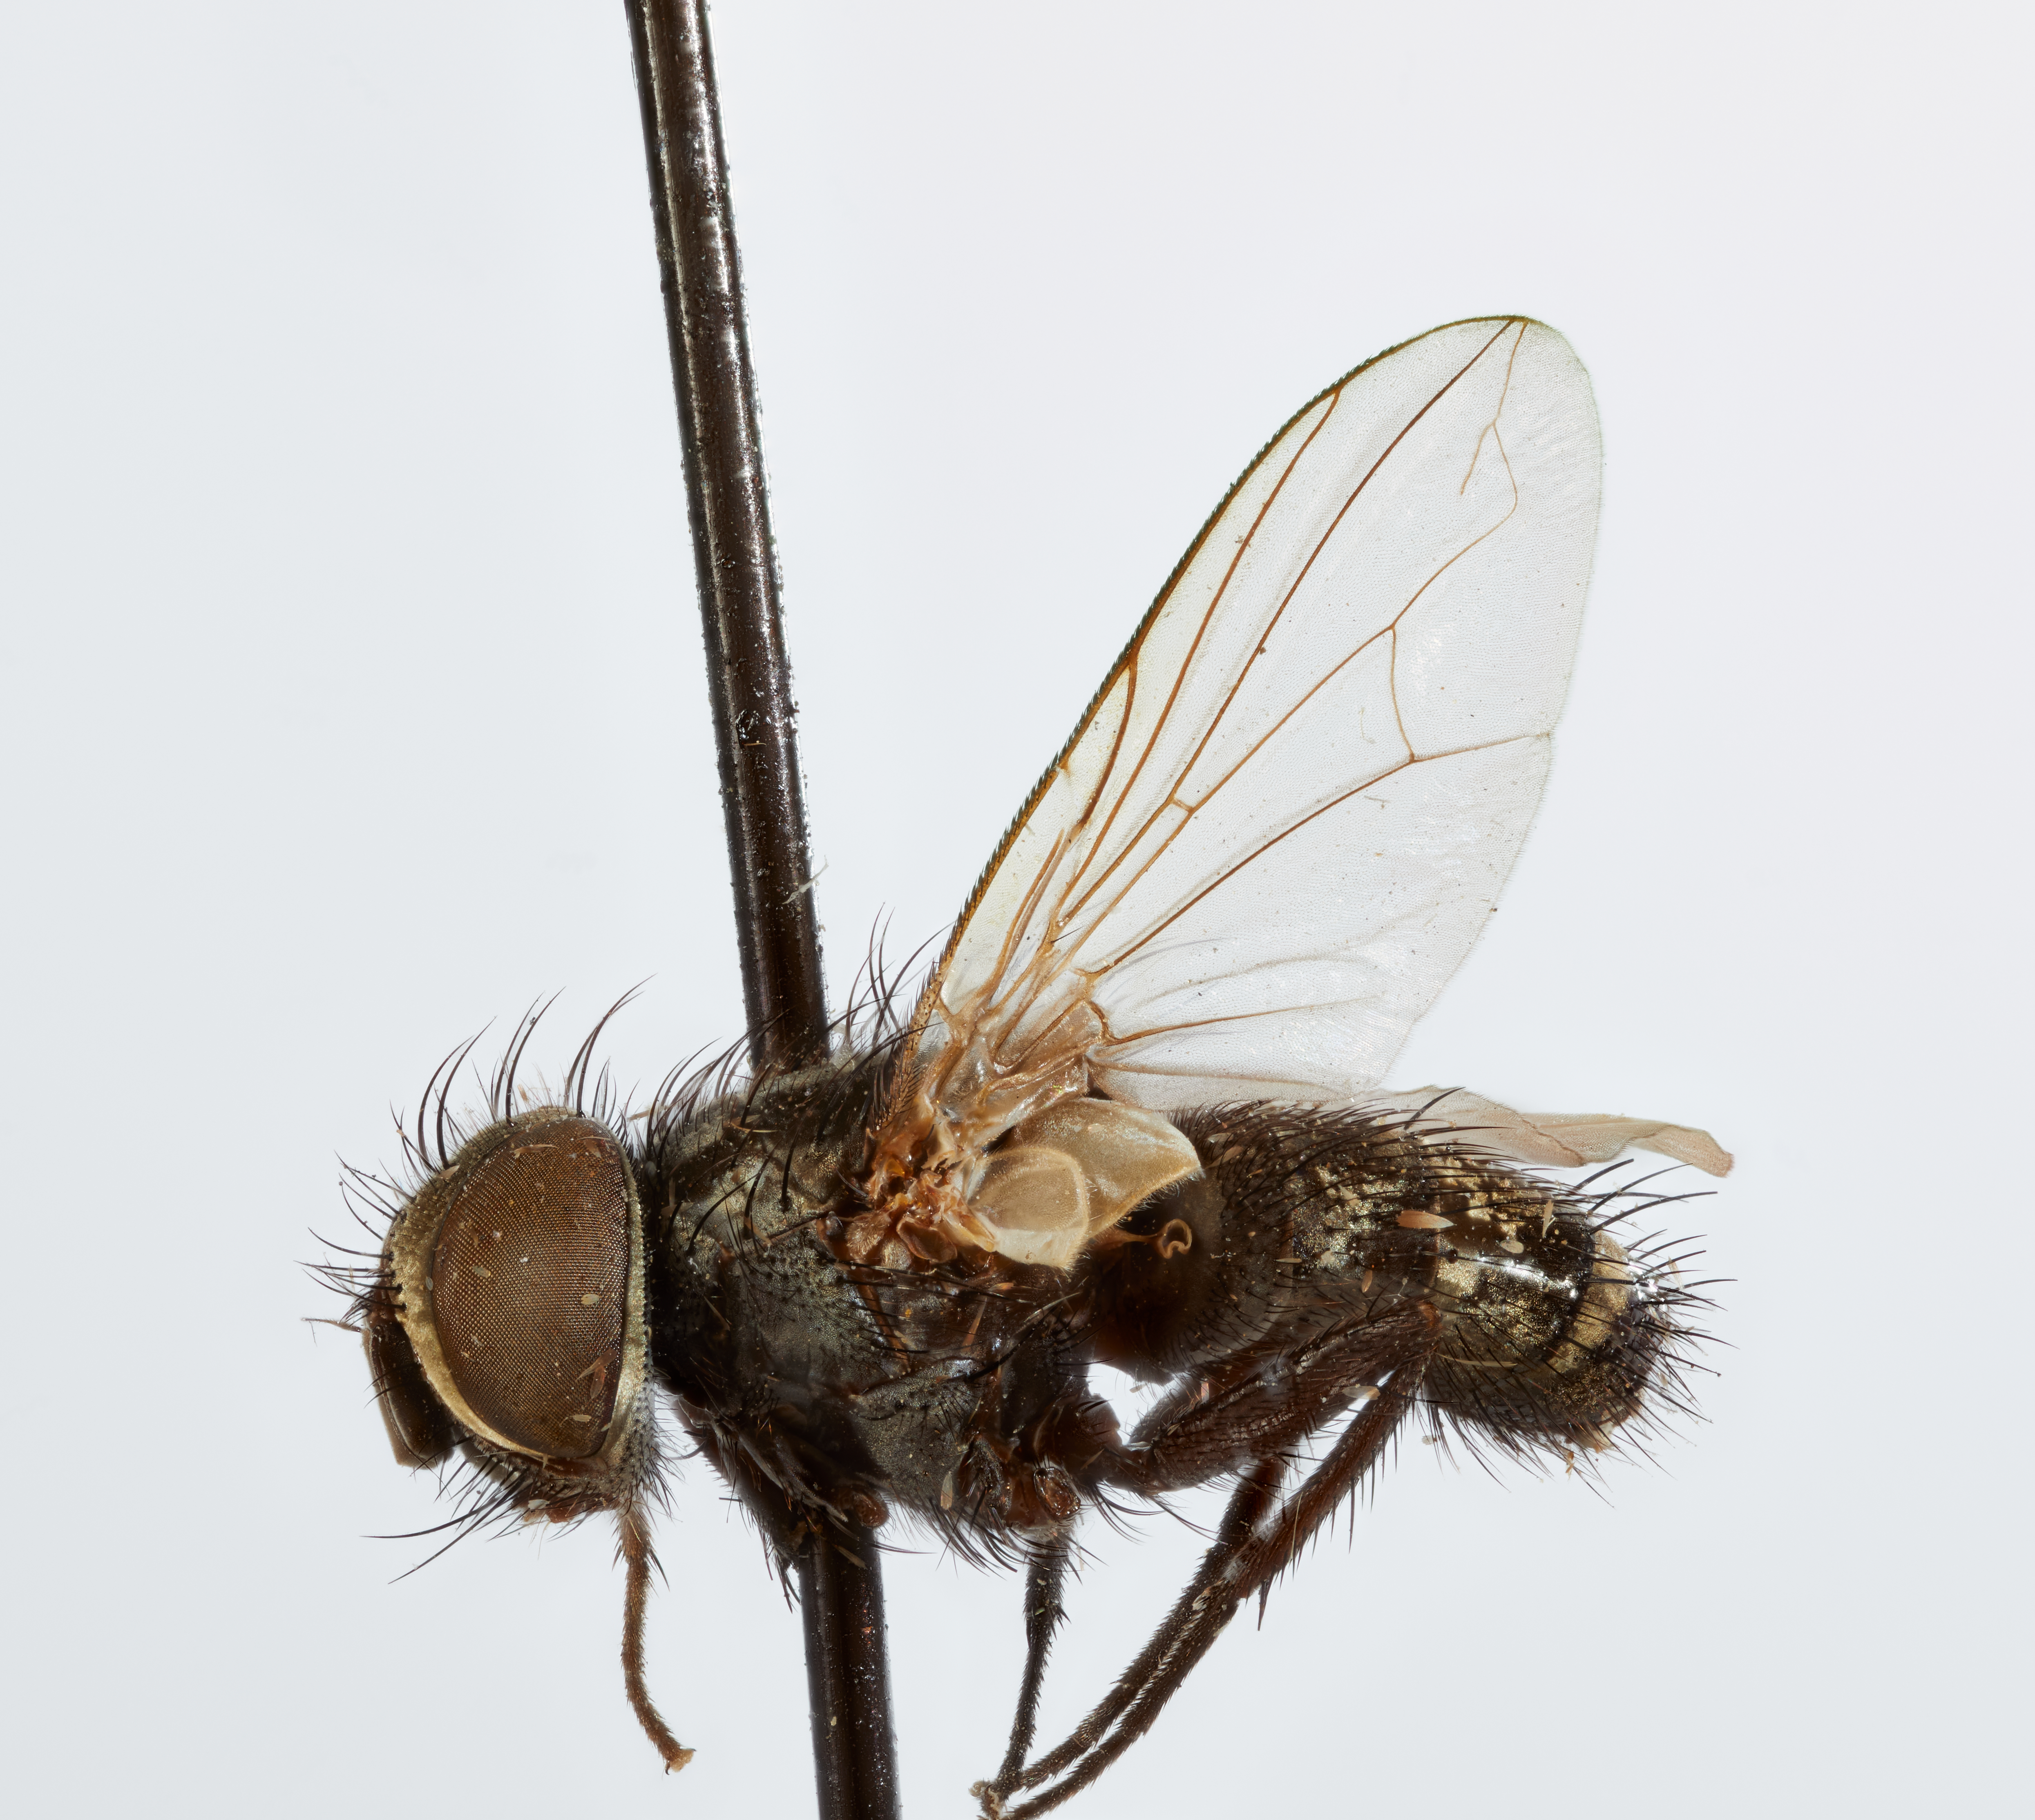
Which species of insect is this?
Trepophrys cinerea
